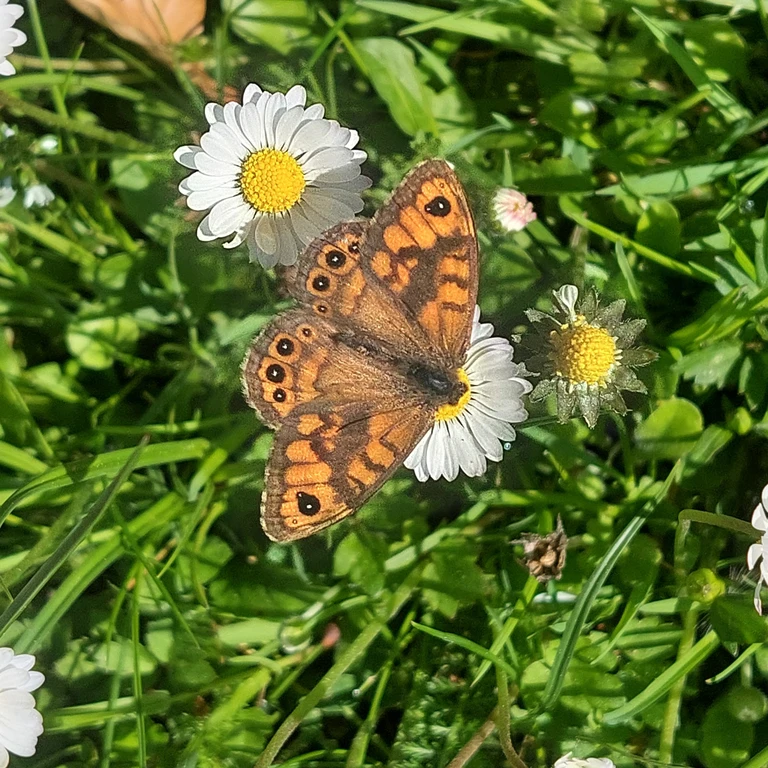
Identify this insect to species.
Lasiommata megera (also Pararge megera)
